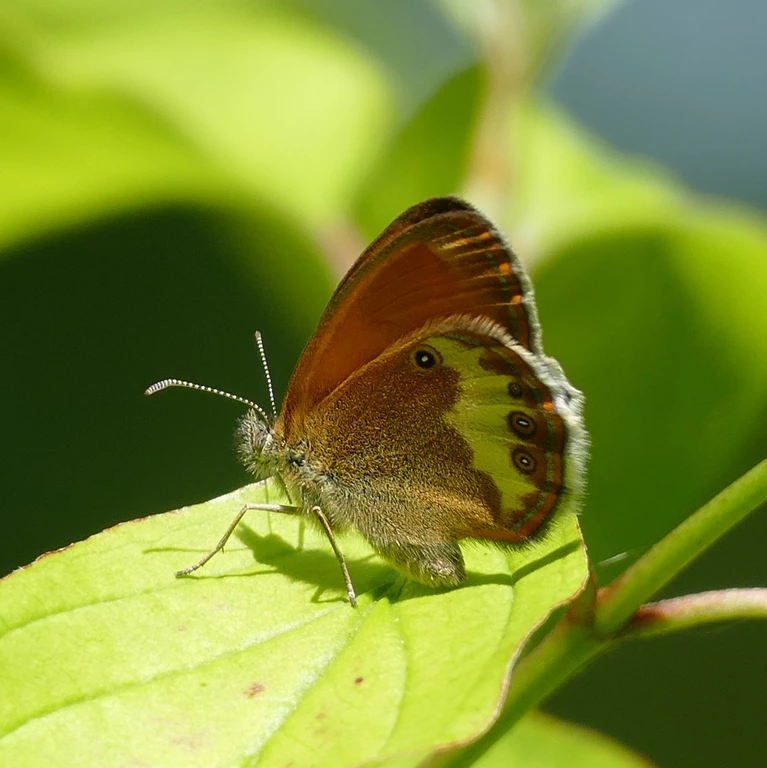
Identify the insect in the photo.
Coenonympha arcania
